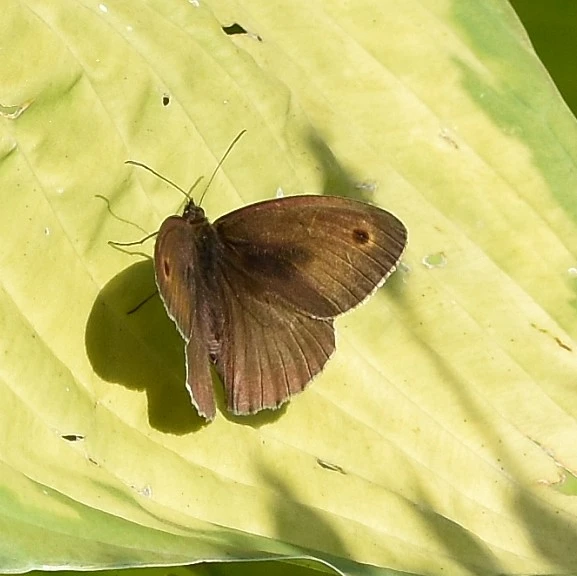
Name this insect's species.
Maniola jurtina
